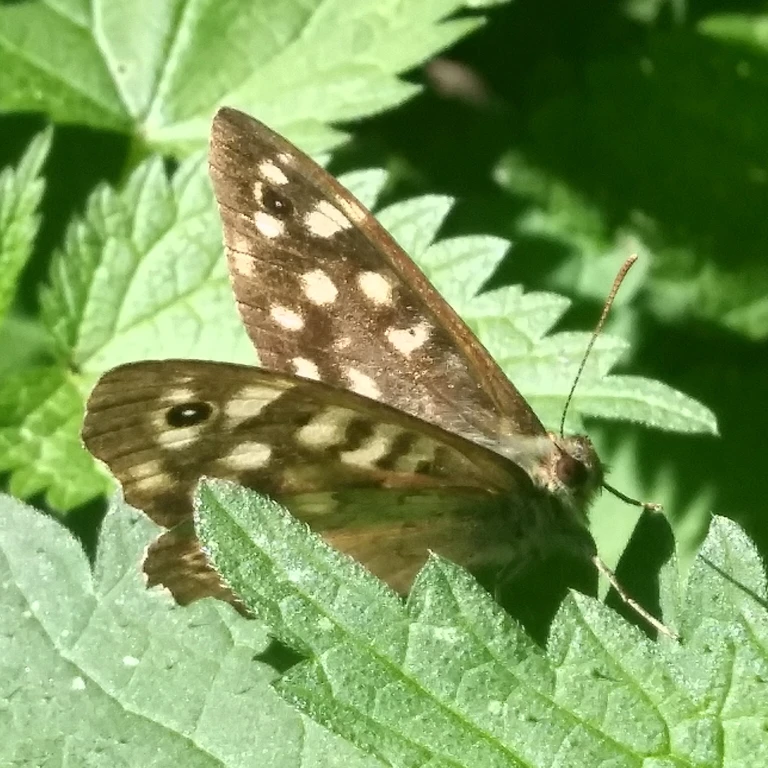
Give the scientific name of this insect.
Pararge aegeria
